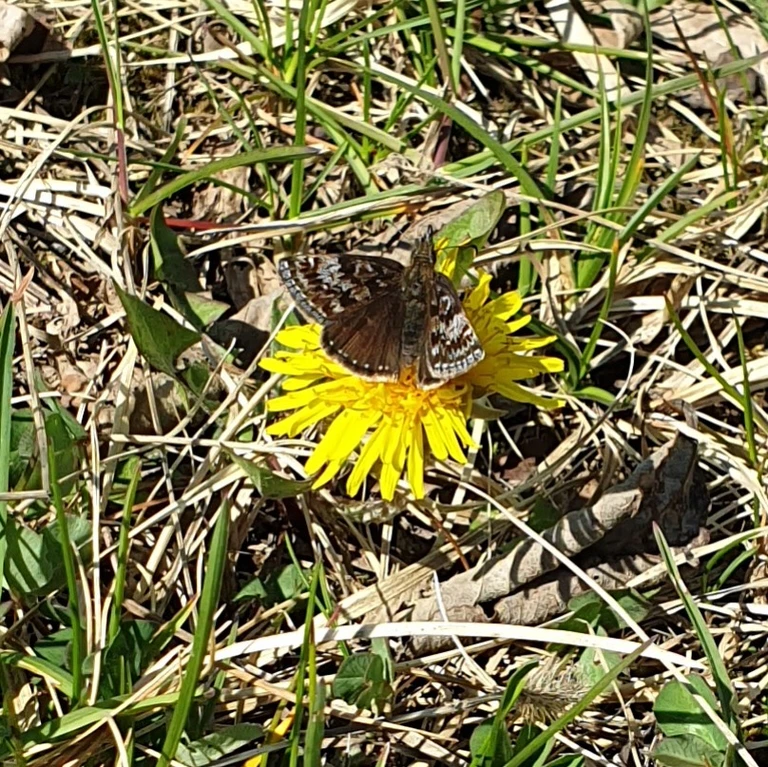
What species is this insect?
Erynnis tages
